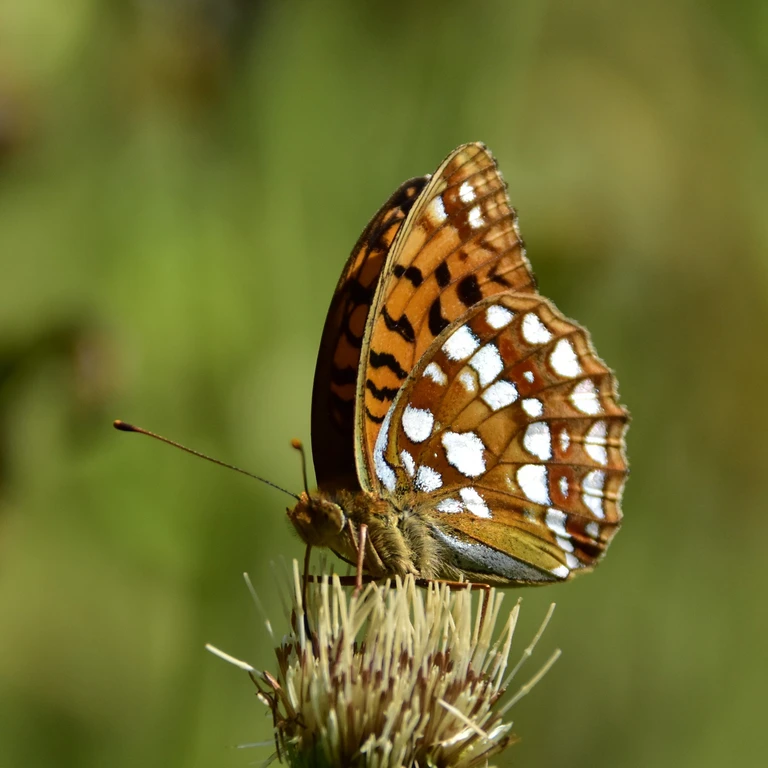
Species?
Fabriciana adippe
